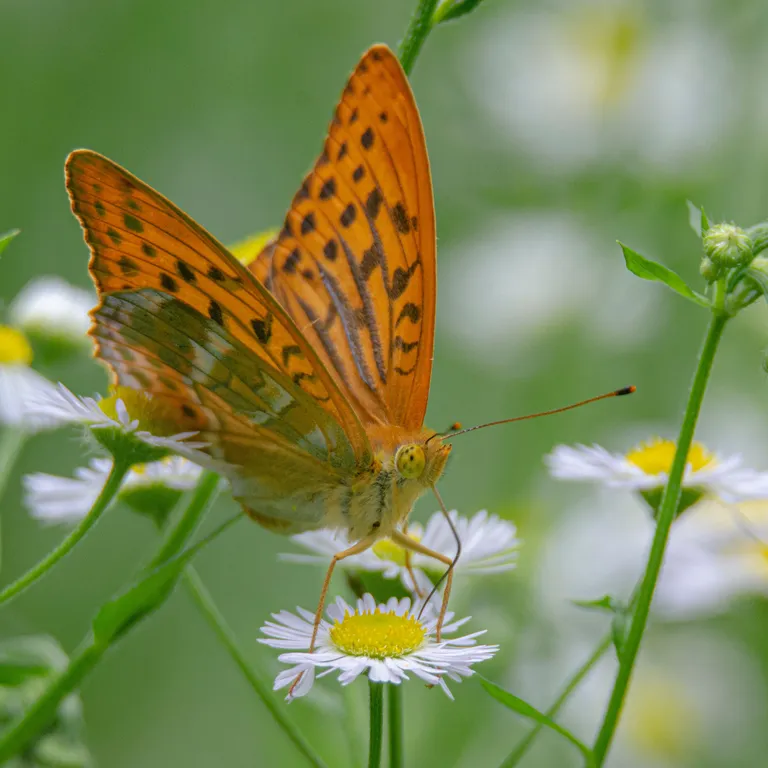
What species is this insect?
Argynnis paphia
